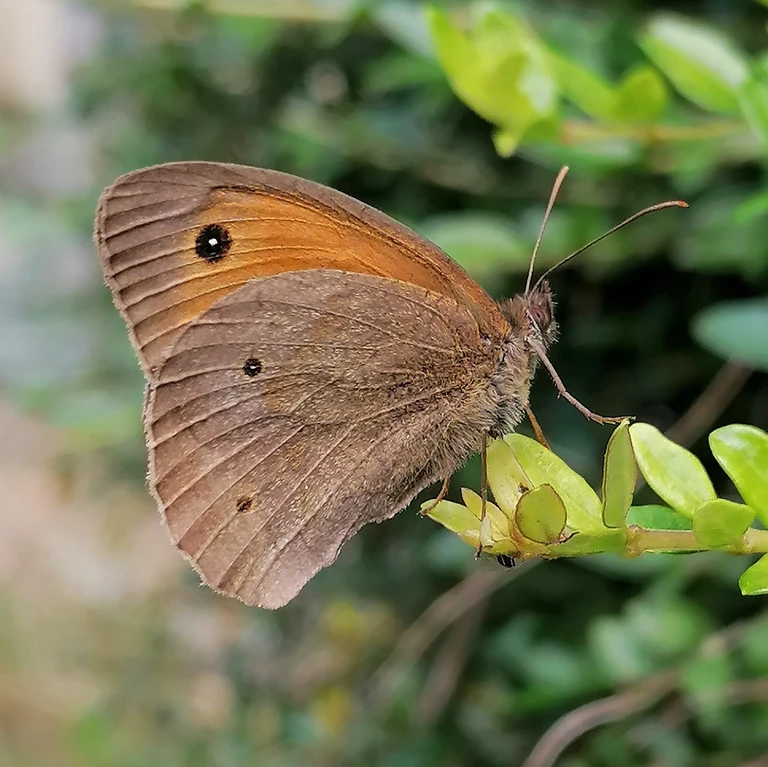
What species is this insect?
Maniola jurtina
